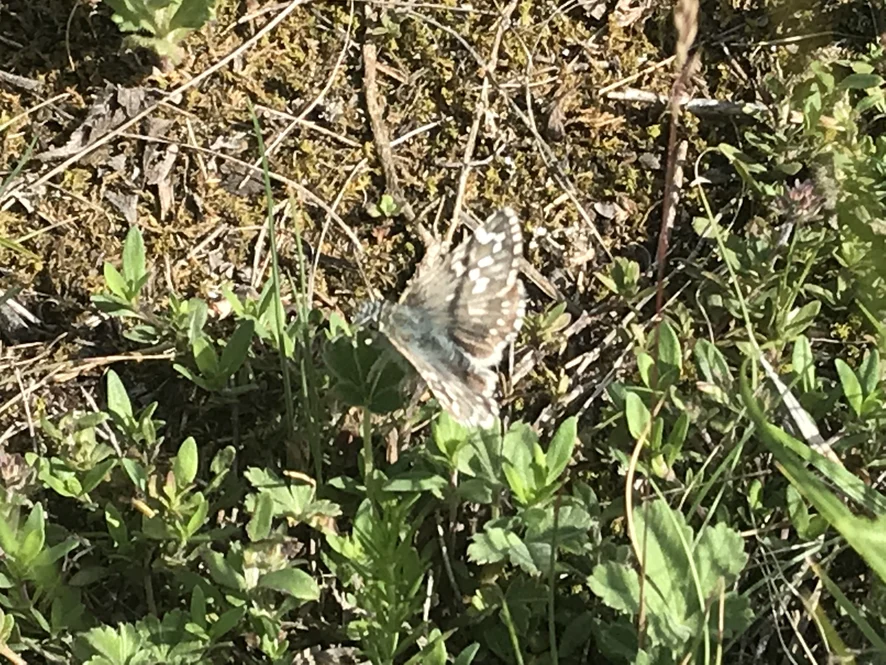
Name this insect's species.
Pyrgus carthami (also Pyrgus fritillarius)
